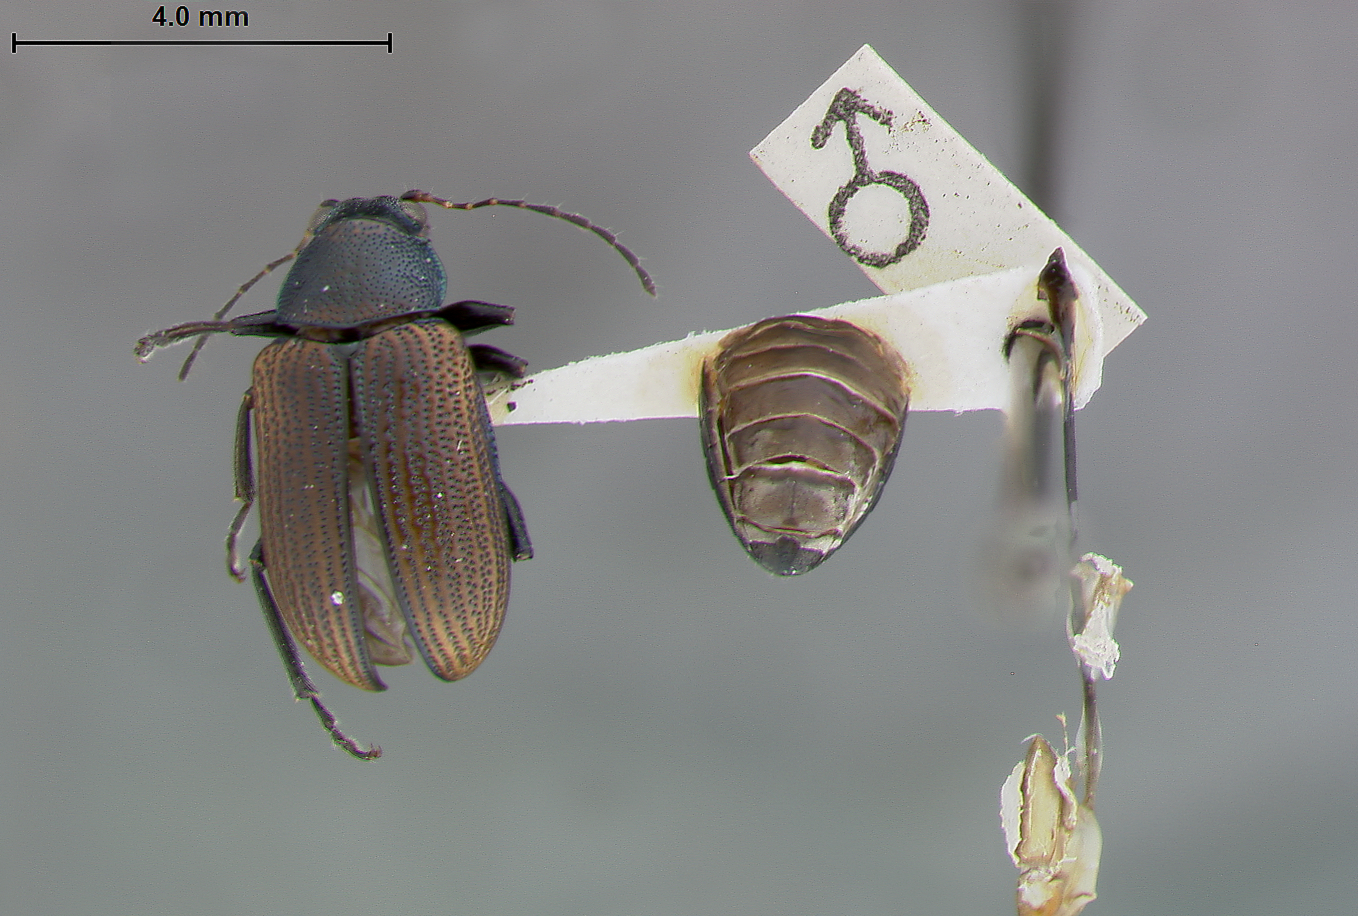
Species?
Colaspis melaina
